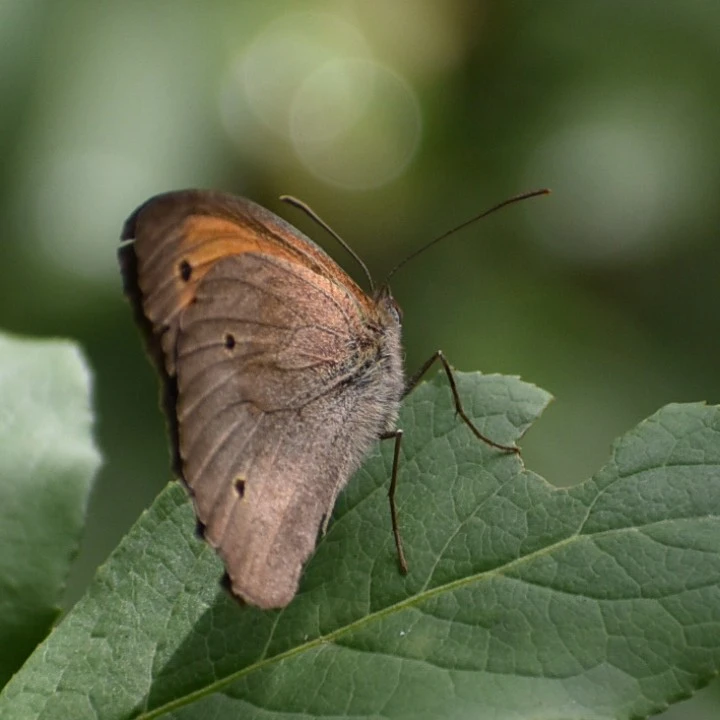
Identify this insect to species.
Maniola jurtina
